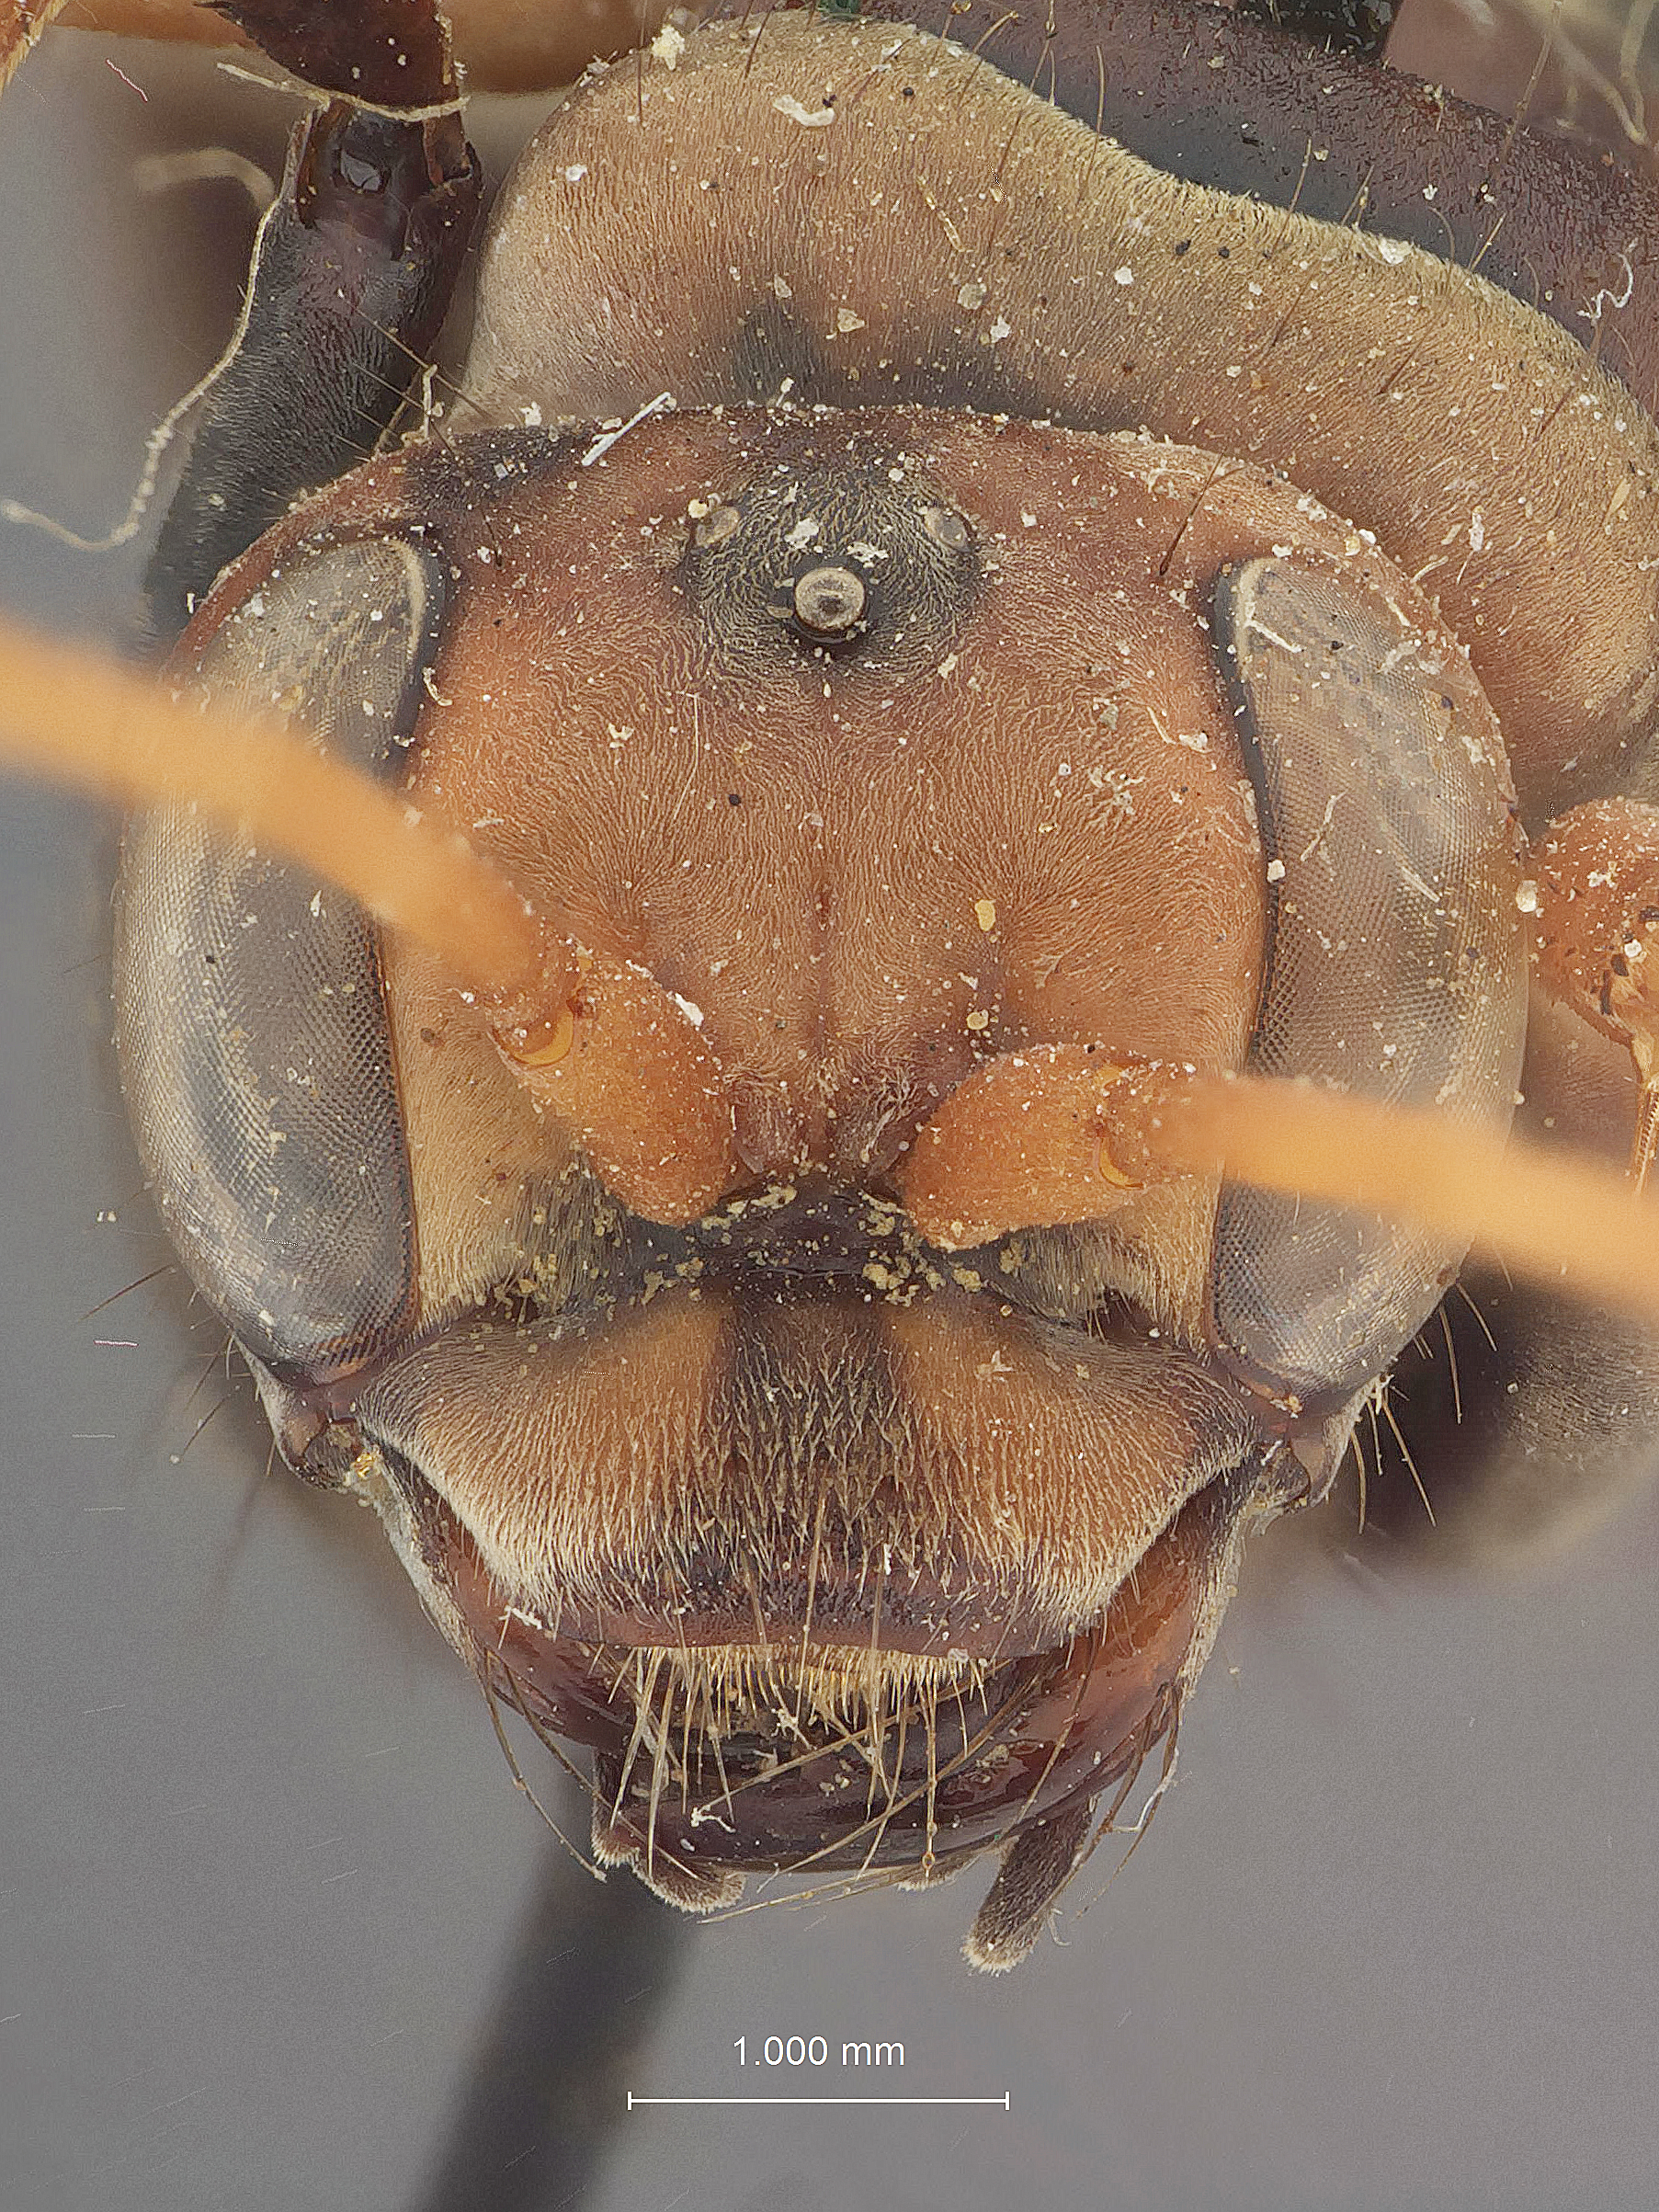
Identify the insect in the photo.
Cryptochilus niloticus
